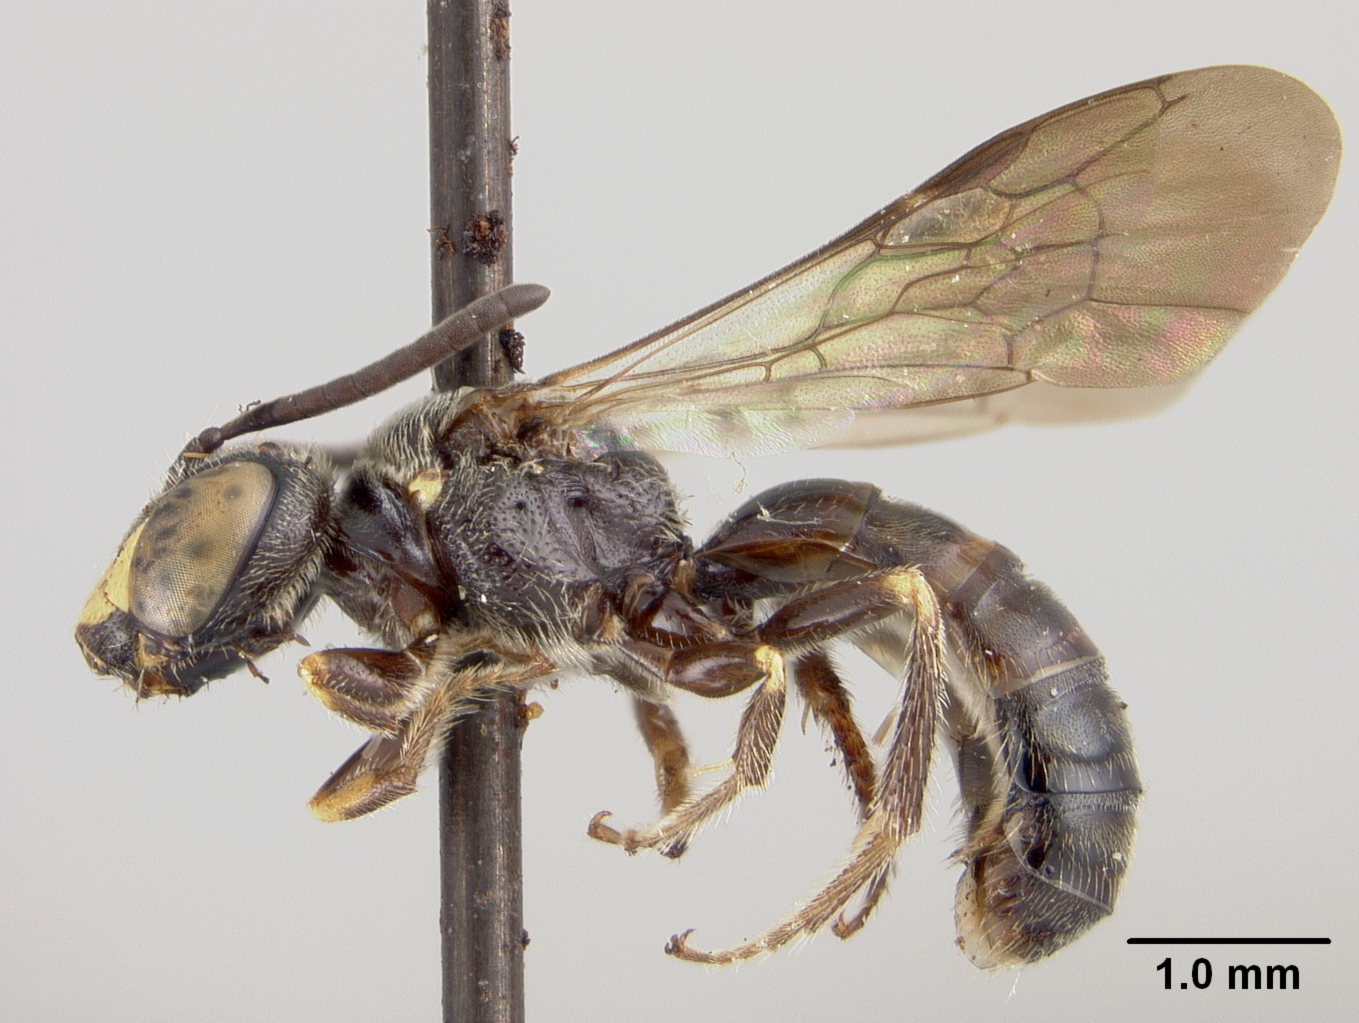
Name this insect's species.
Heterosarus zamoranicus
